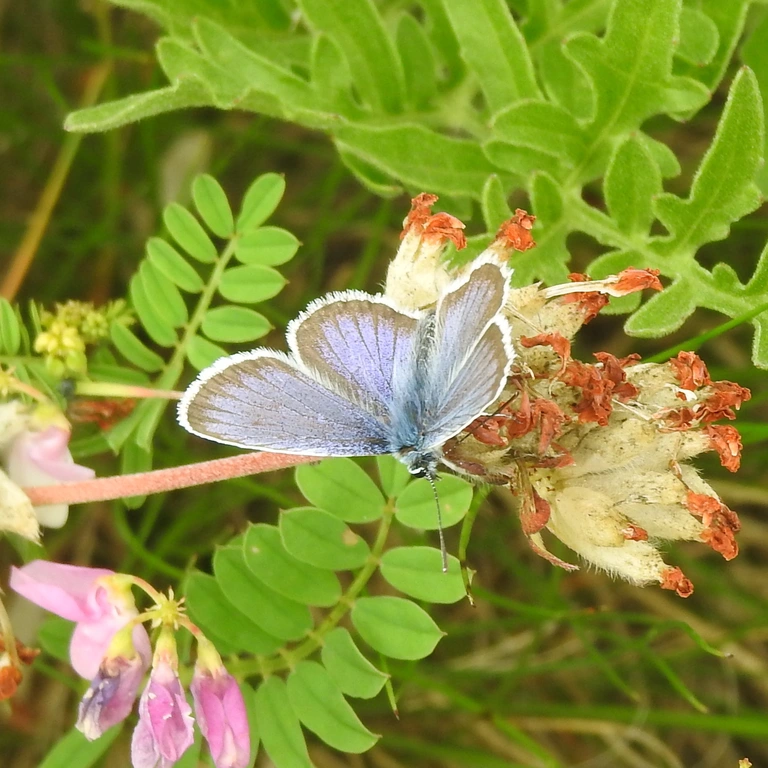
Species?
Plebejus argus
